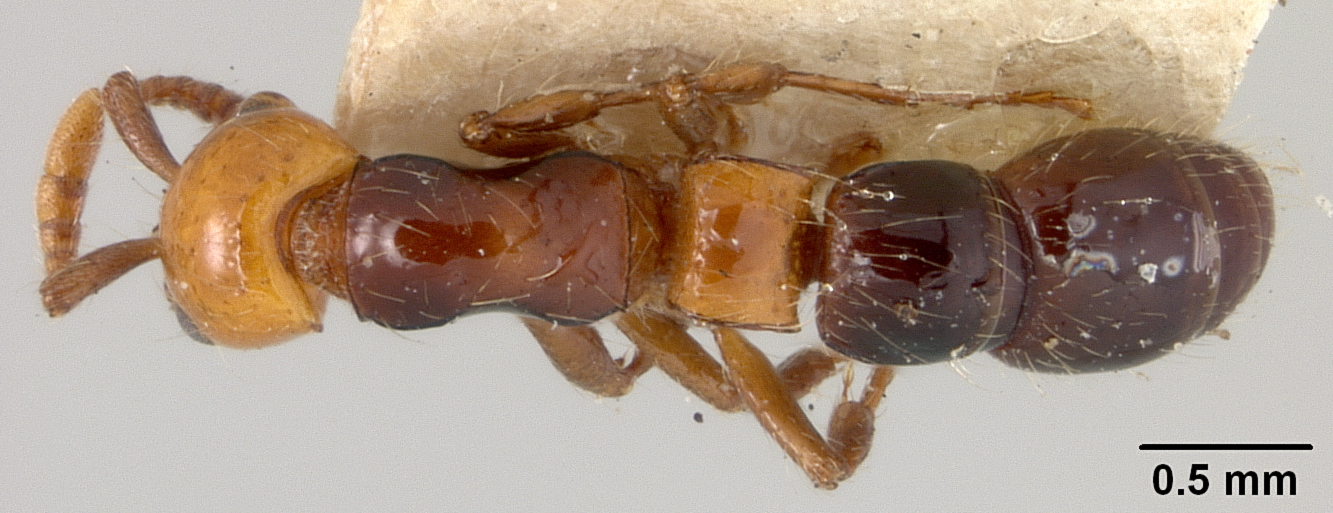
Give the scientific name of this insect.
Phyracaces elegans
